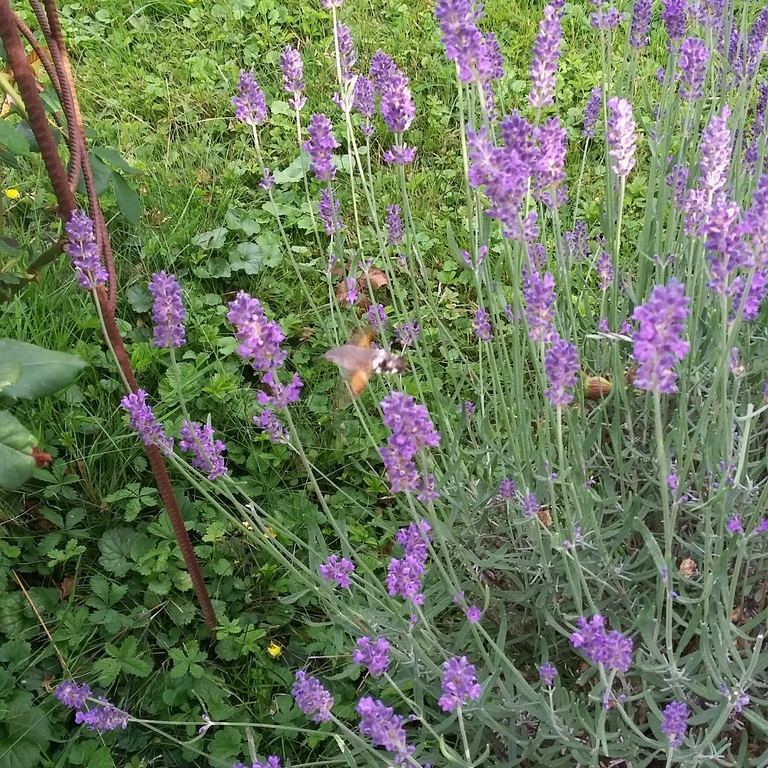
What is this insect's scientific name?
Macroglossum stellatarum
